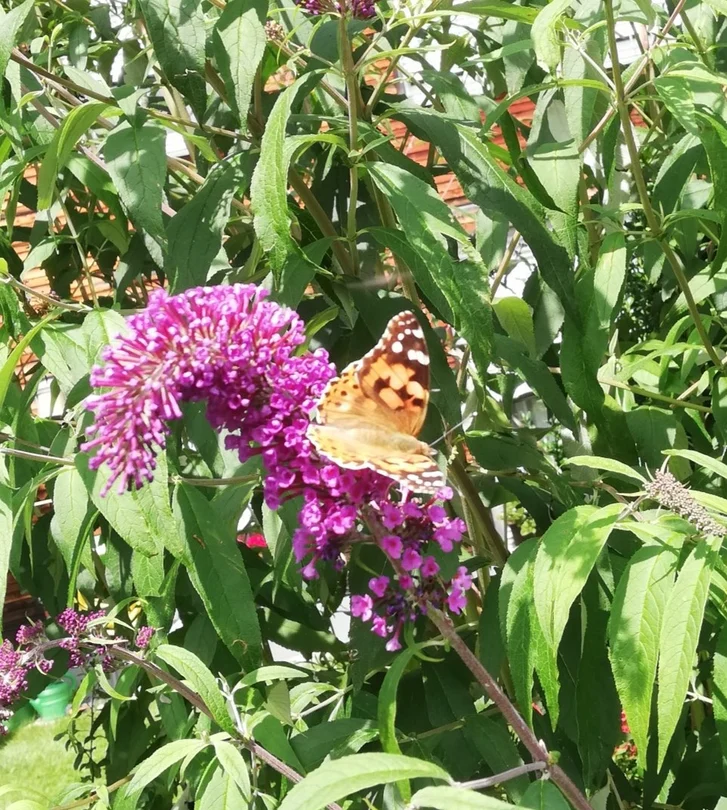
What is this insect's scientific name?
Vanessa cardui
